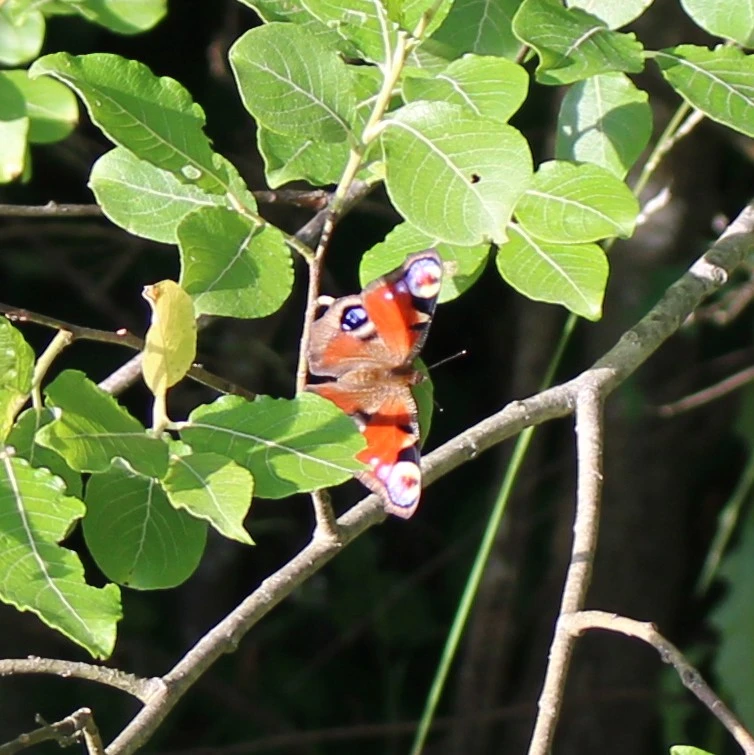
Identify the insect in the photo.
Aglais io
